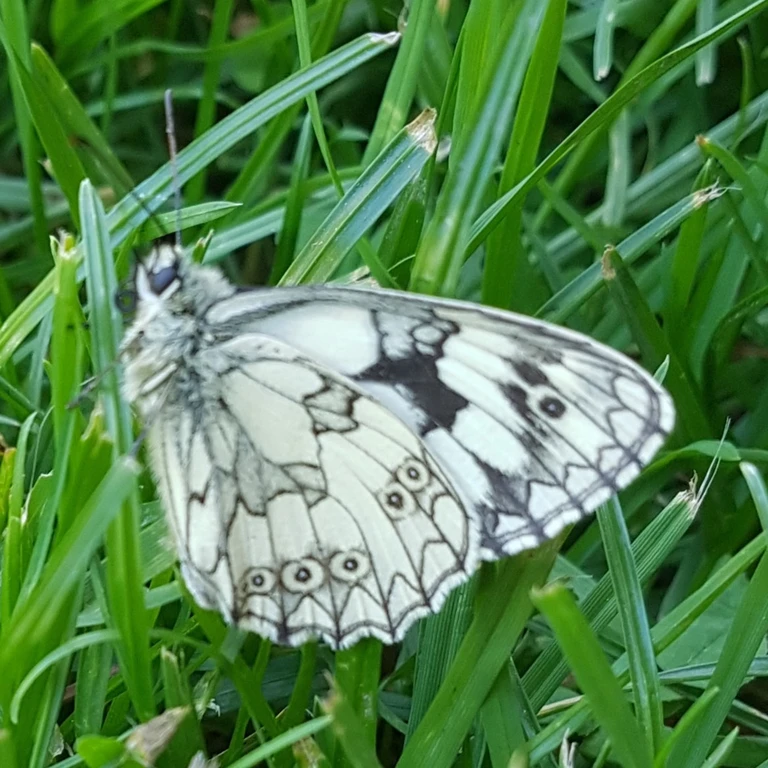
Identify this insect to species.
Melanargia galathea
